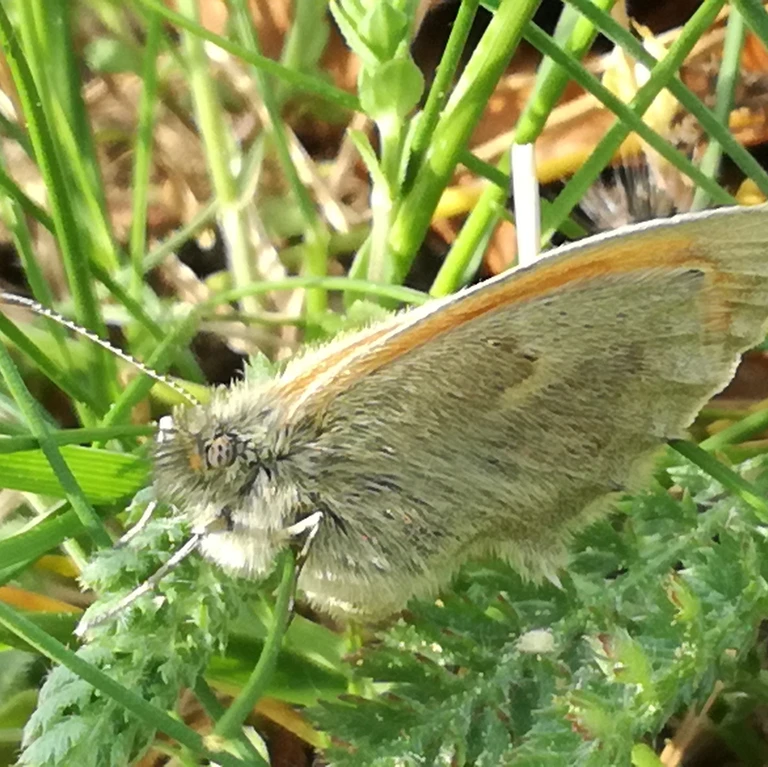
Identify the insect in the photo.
Coenonympha pamphilus
